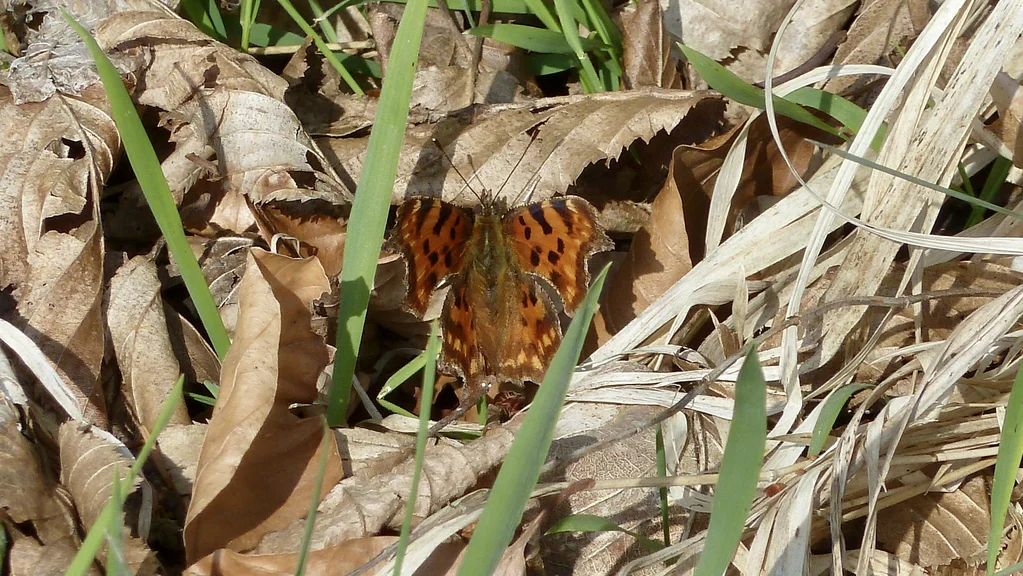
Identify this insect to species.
Polygonia c-album
